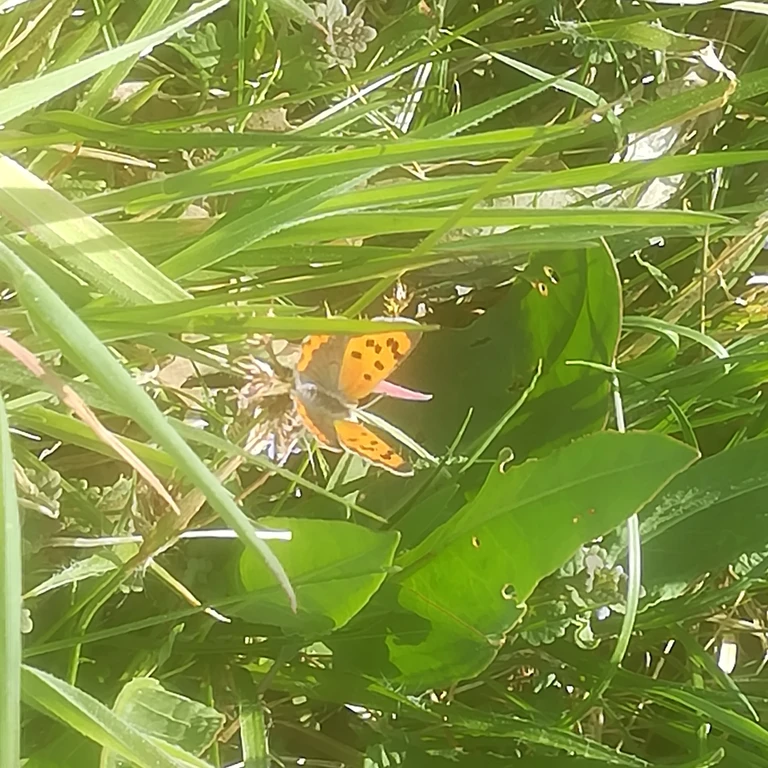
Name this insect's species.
Lycaena phlaeas
